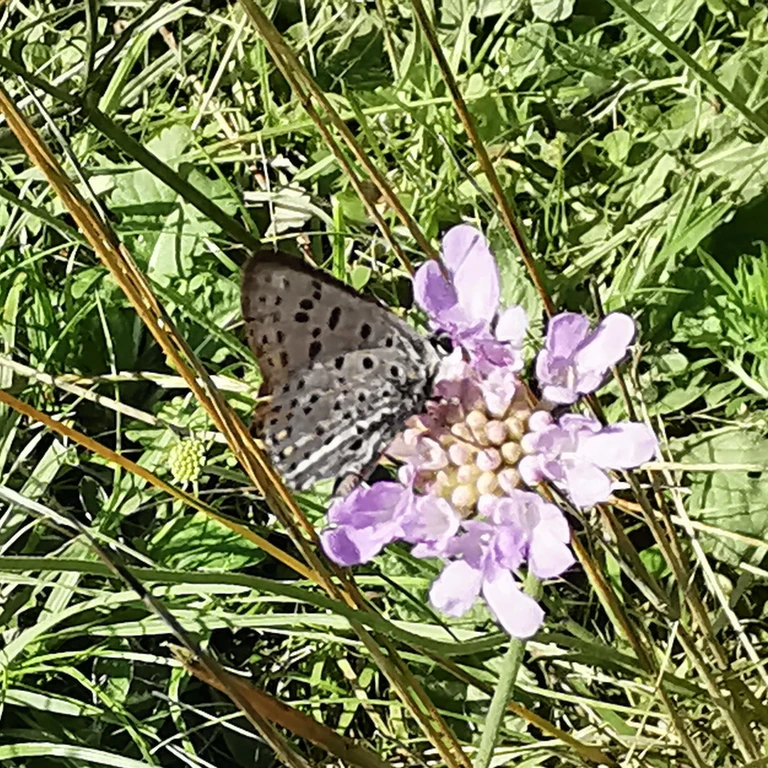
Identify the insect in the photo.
Lycaena tityrus (also Loweia tityrus)
